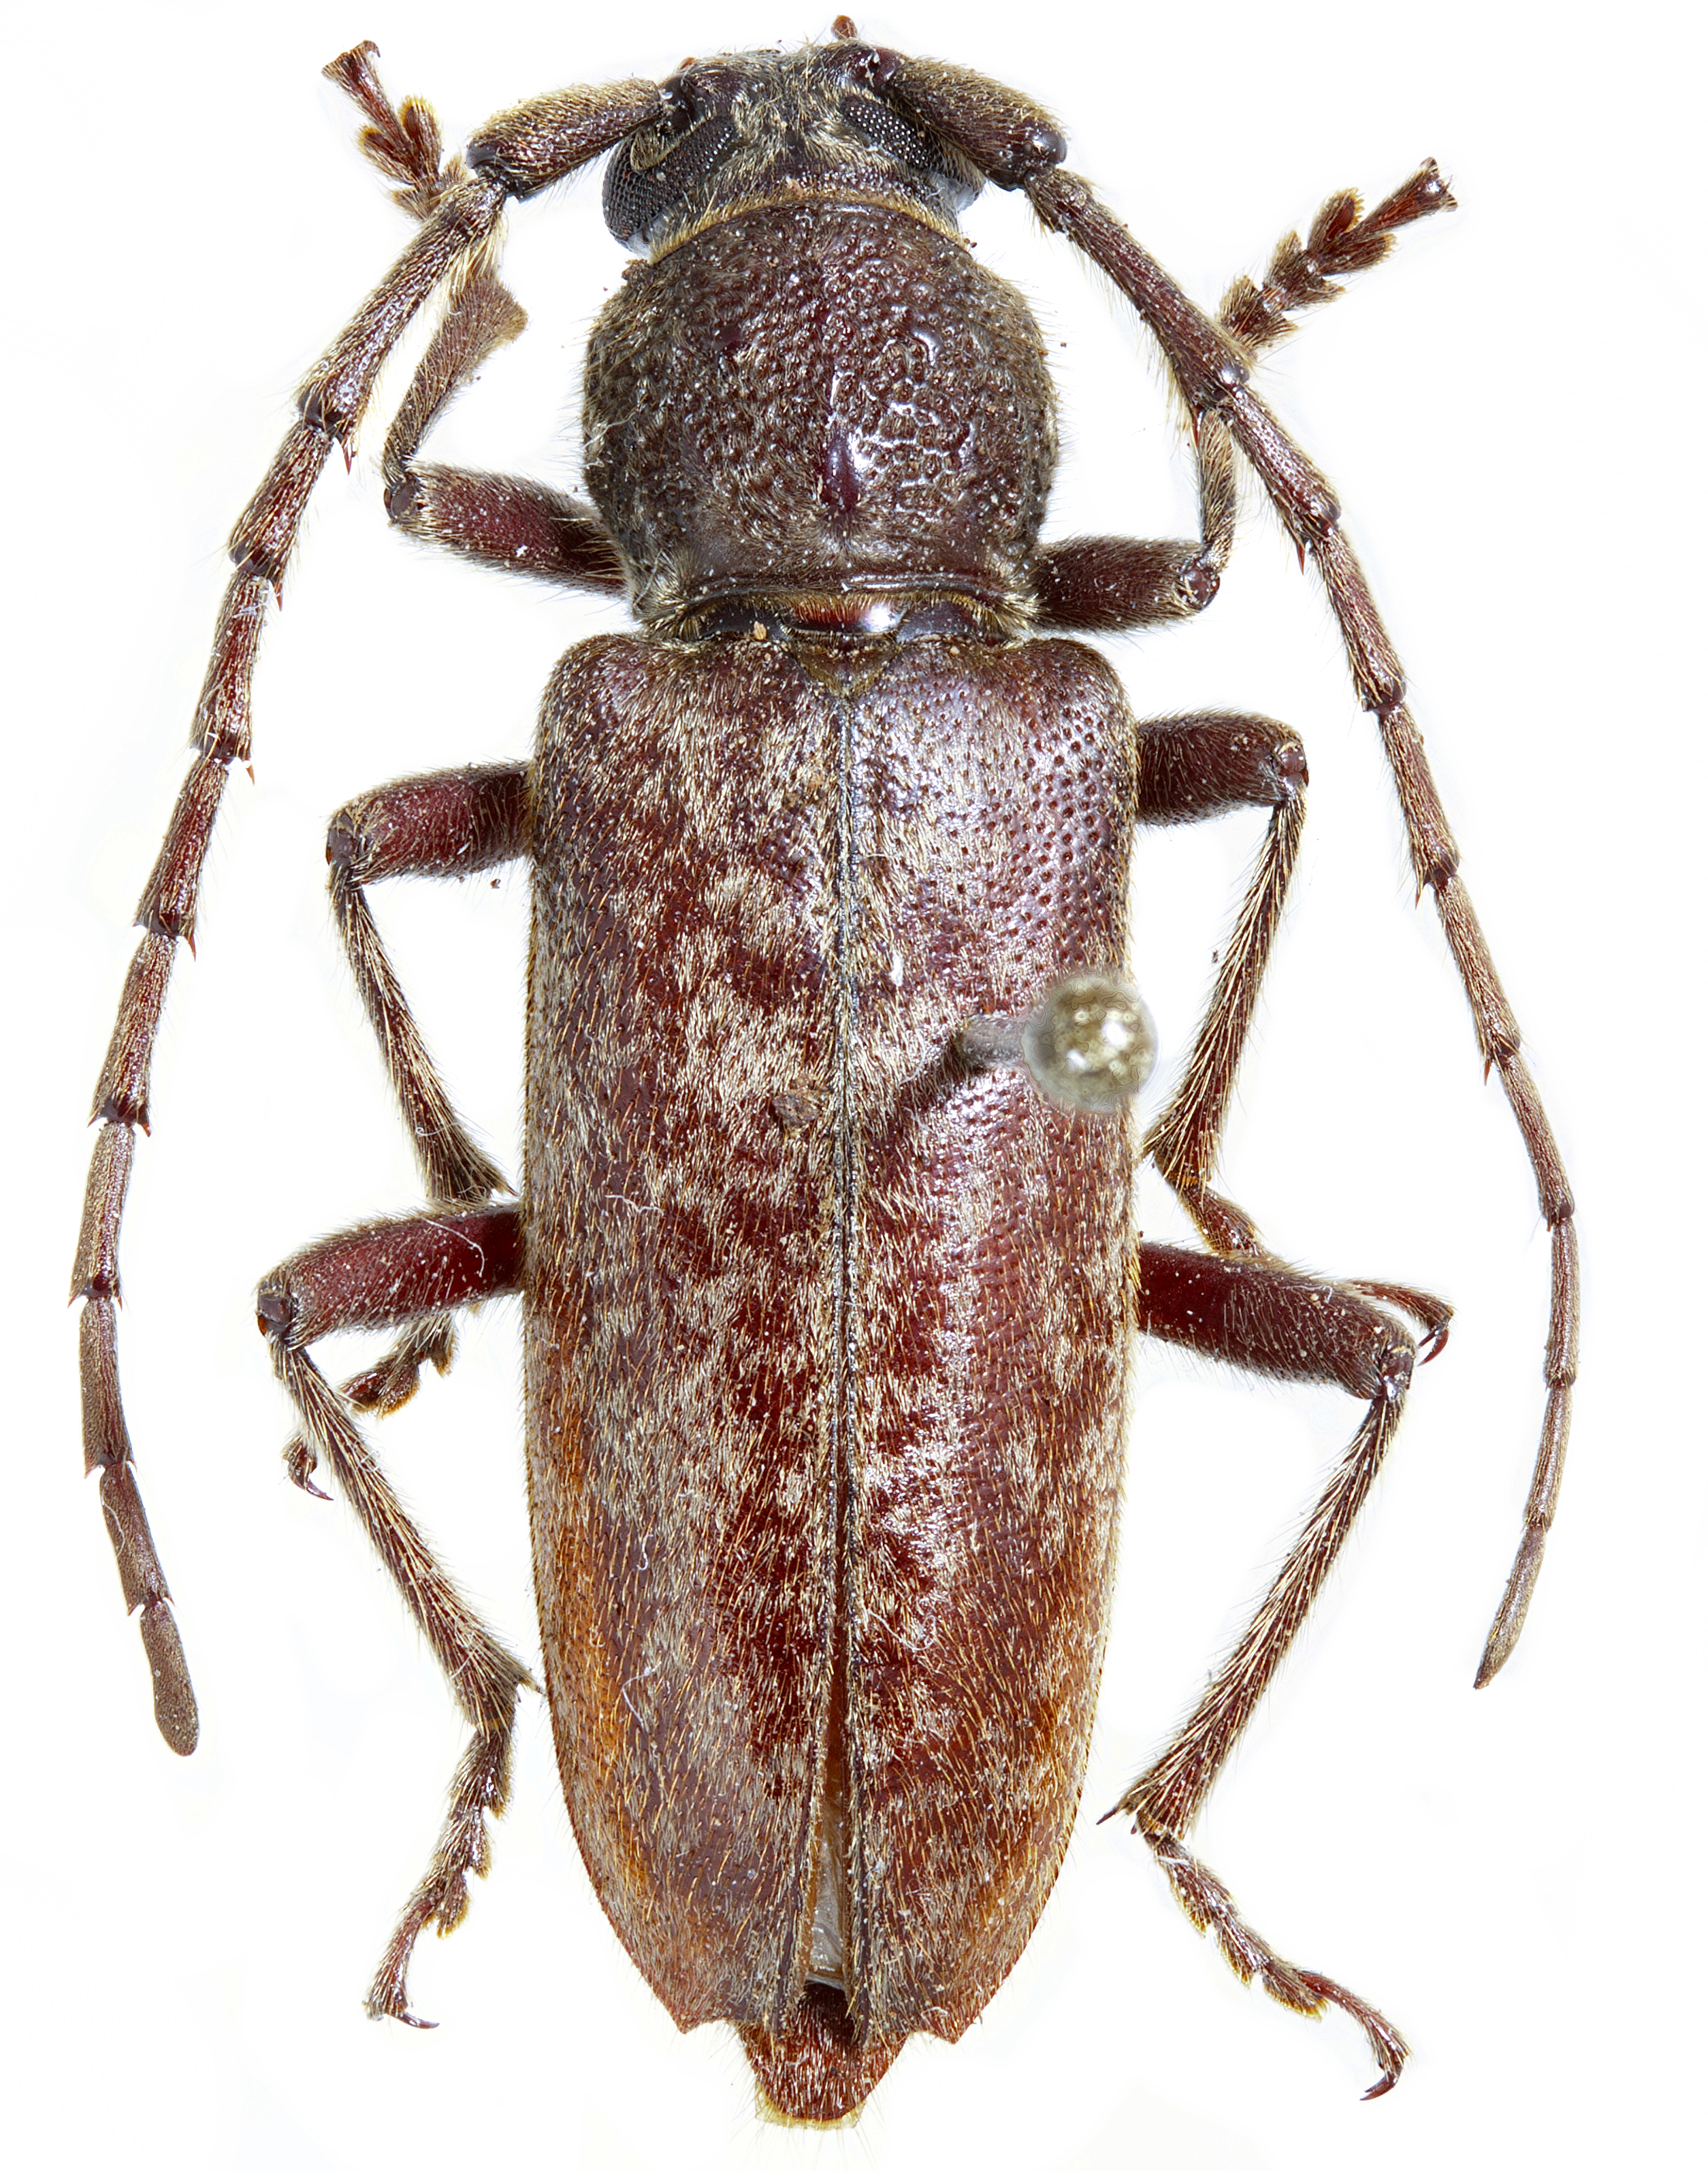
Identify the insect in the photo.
Enaphalodes atomarius
